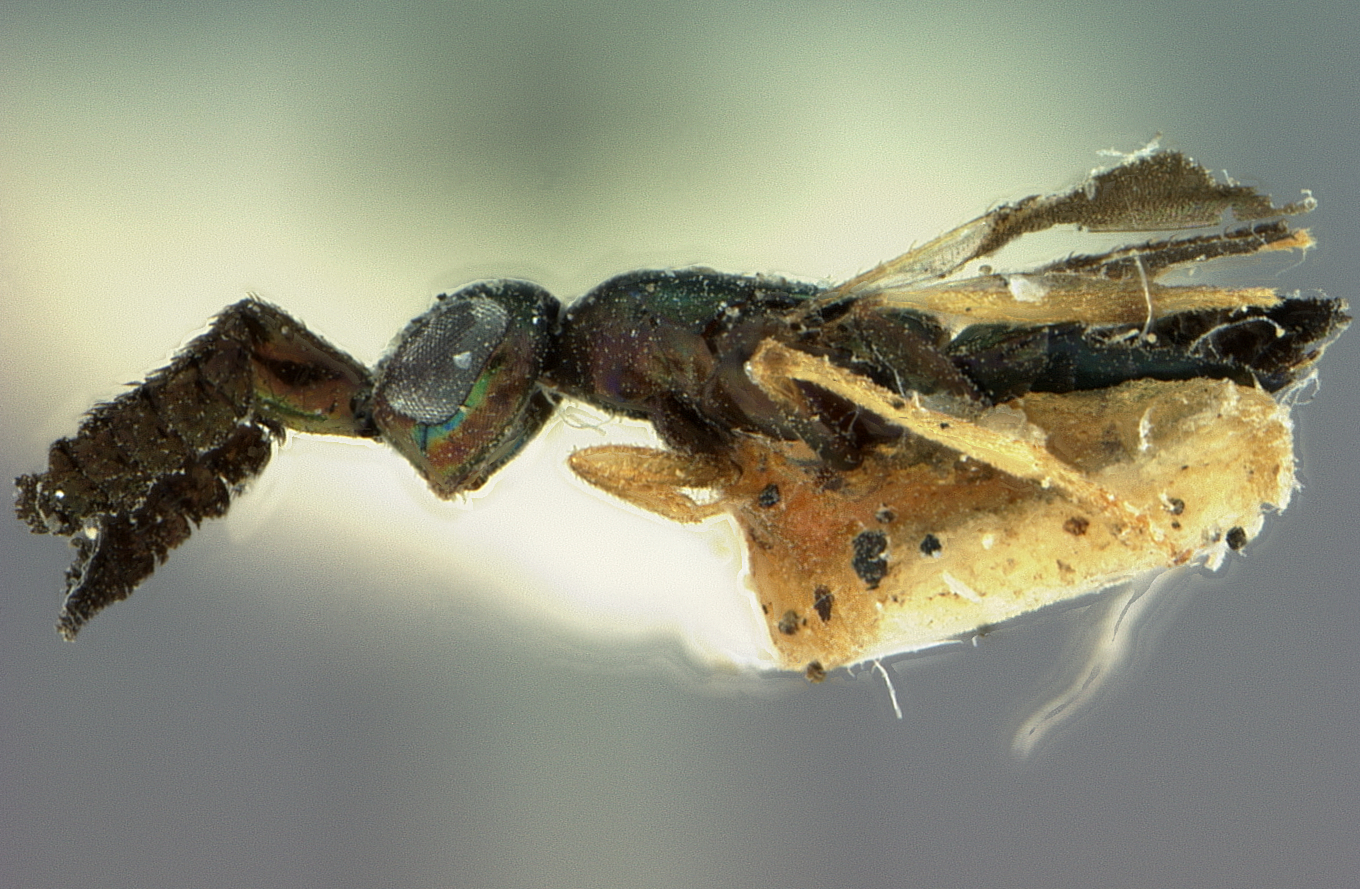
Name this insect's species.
Cerapterocerus floridanus
